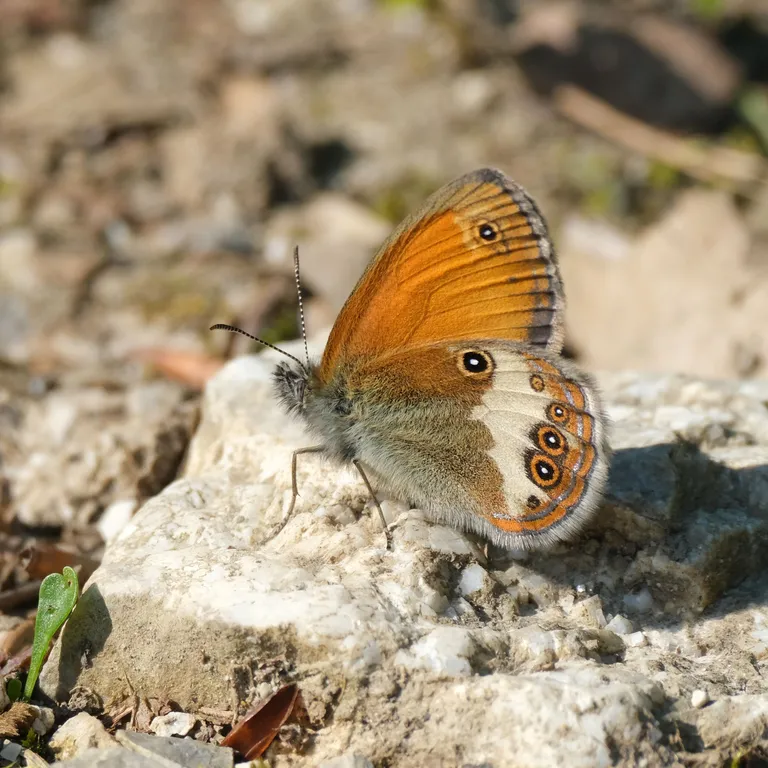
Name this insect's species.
Coenonympha arcania
